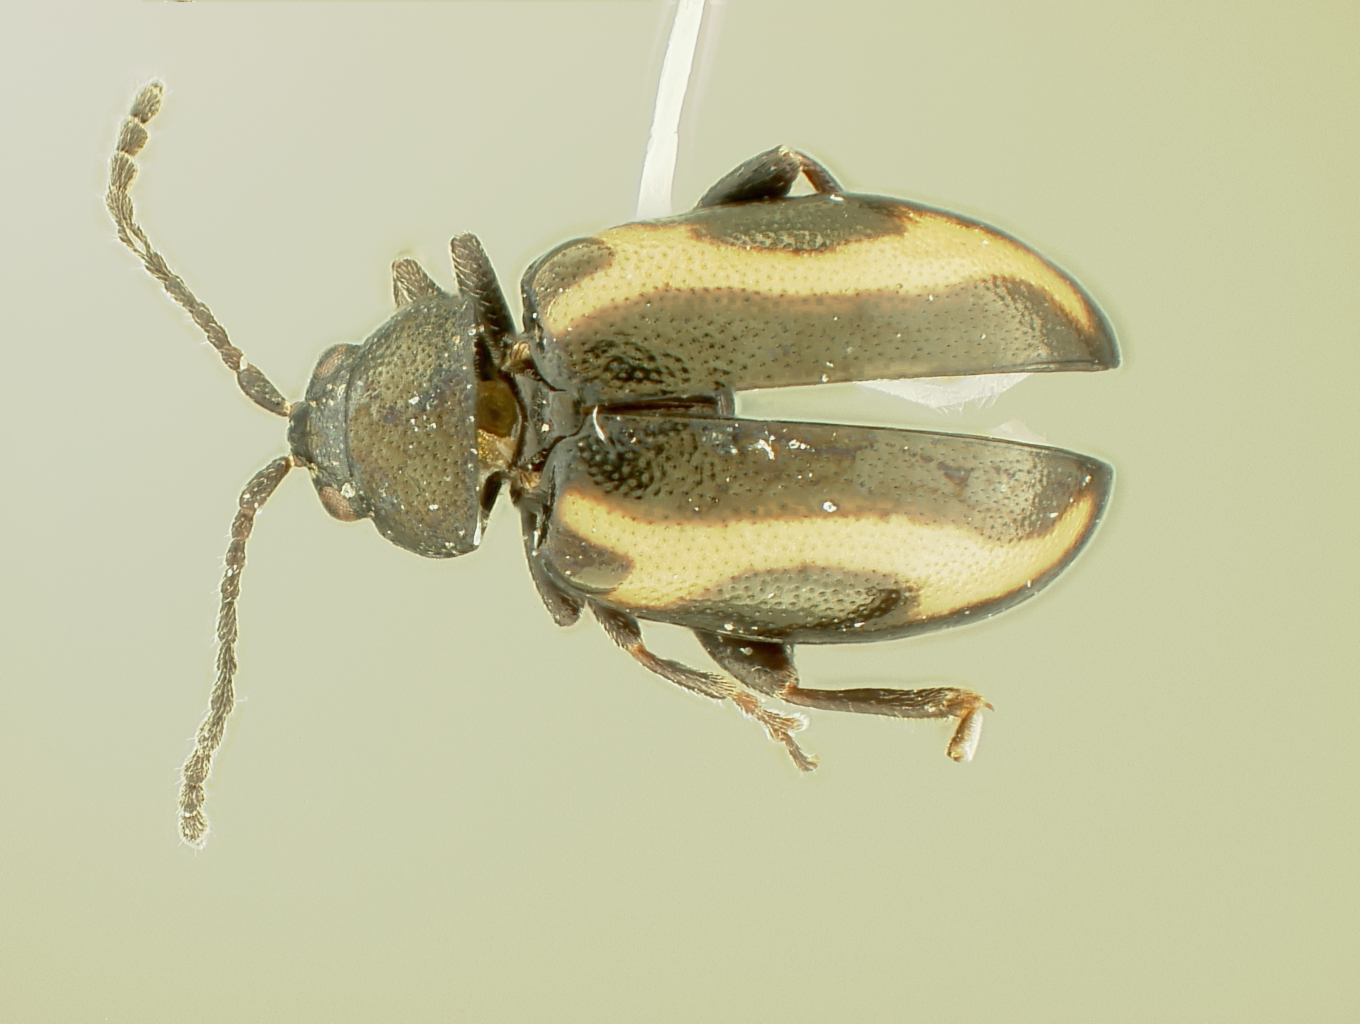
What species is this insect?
Phyllotreta alberta
